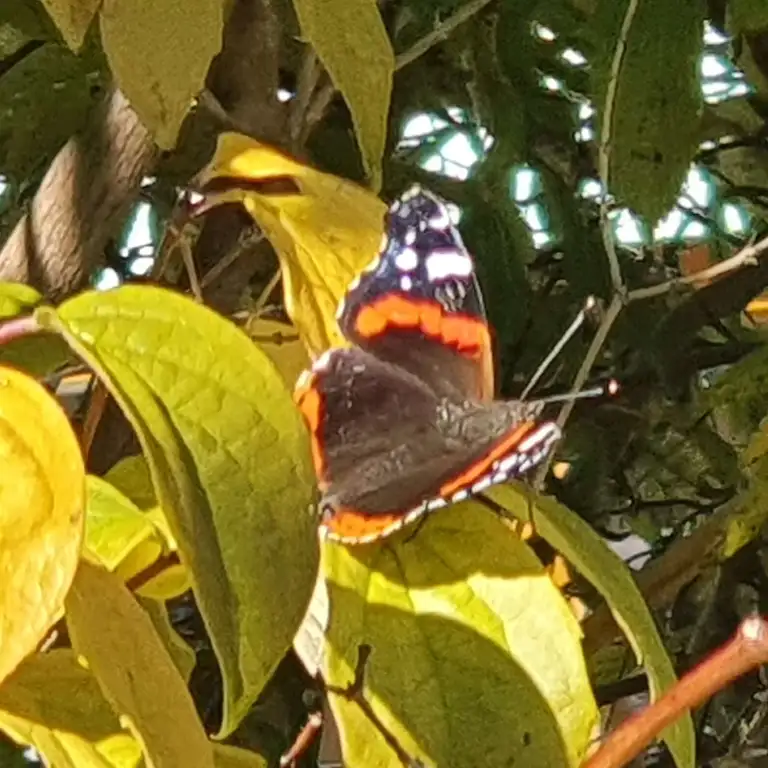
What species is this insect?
Vanessa atalanta
